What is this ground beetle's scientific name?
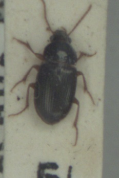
Amara bifrons
